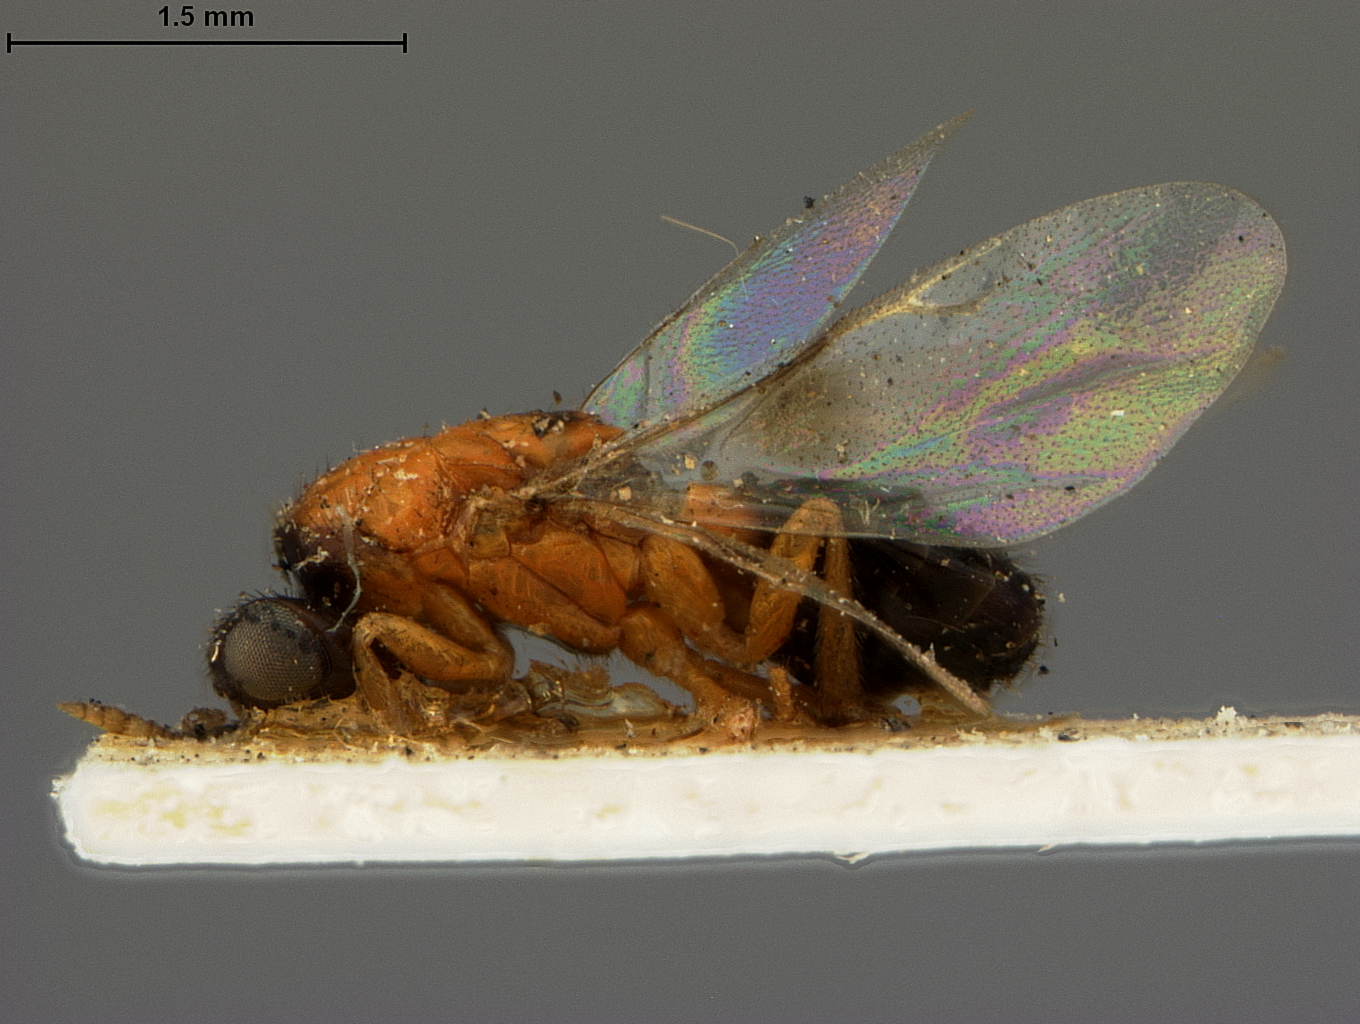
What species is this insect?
Paraterobia nigriceps
